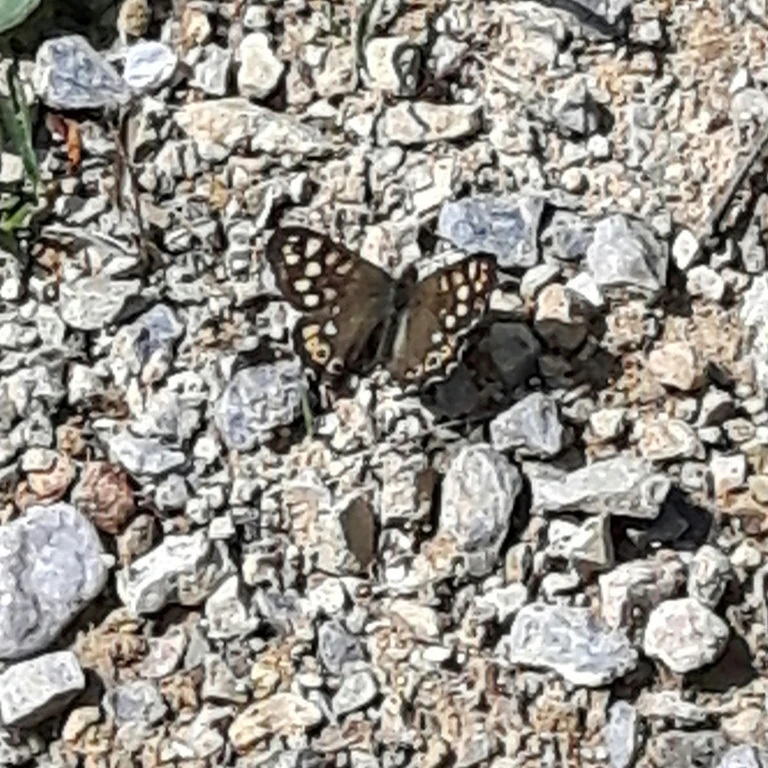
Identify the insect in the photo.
Pararge aegeria
